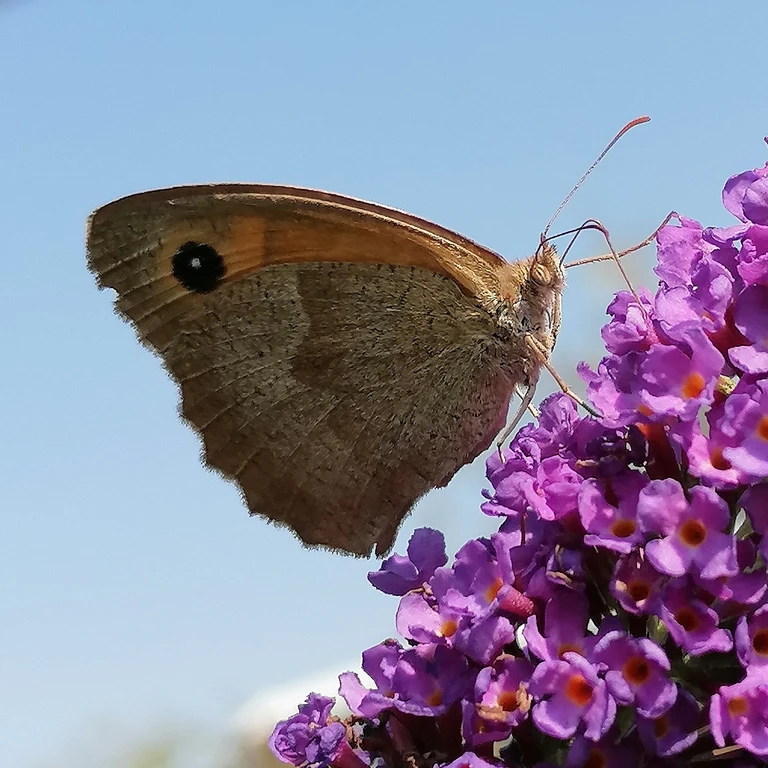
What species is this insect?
Maniola jurtina
